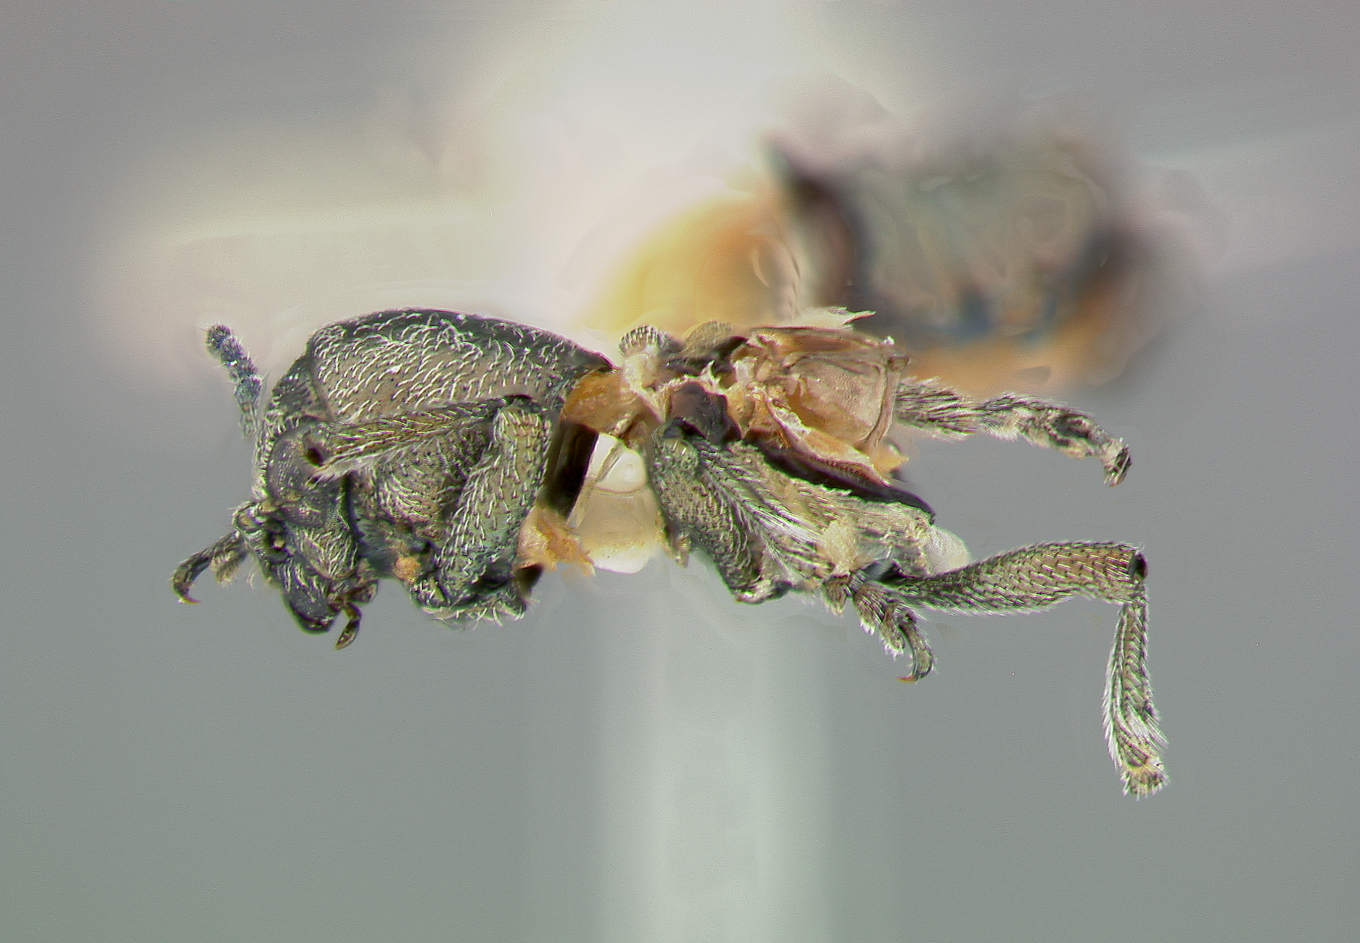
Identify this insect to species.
Graphops wyomingensis
